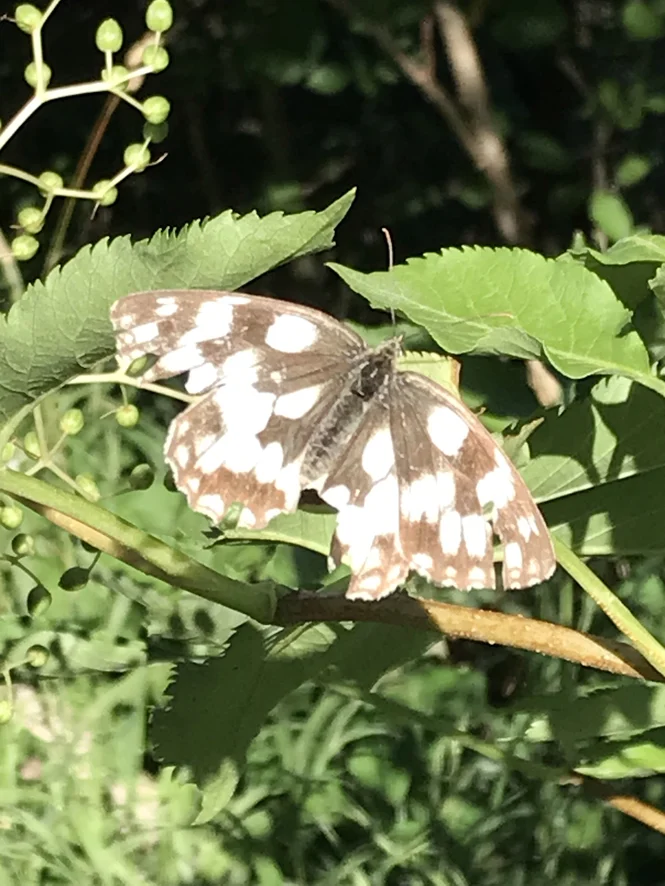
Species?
Melanargia galathea
